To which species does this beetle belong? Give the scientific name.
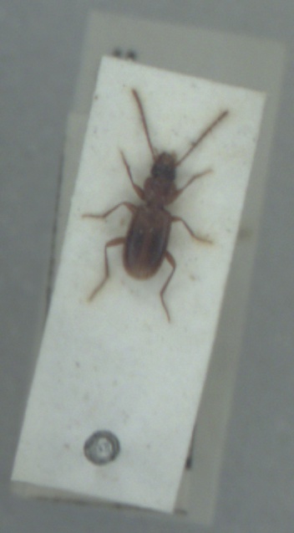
Trechoblemus micros
